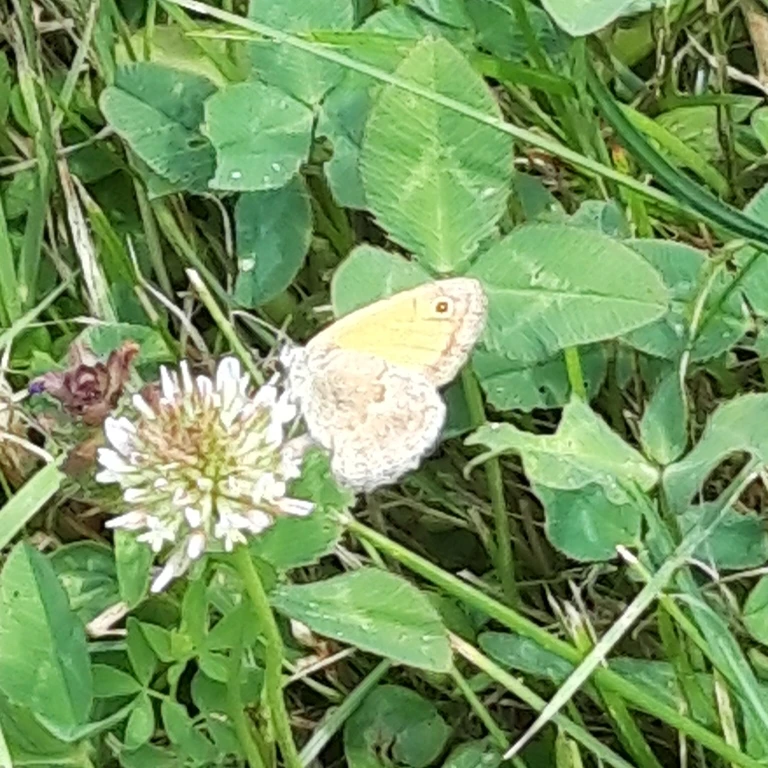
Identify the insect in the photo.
Coenonympha pamphilus
